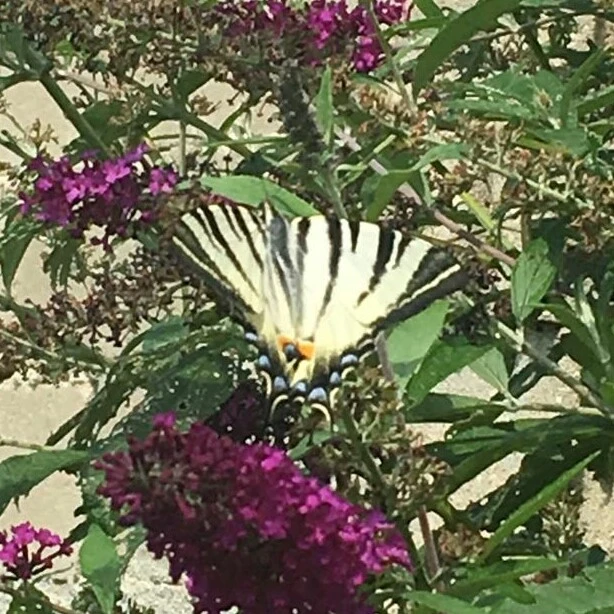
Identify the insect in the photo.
Iphiclides podalirius
